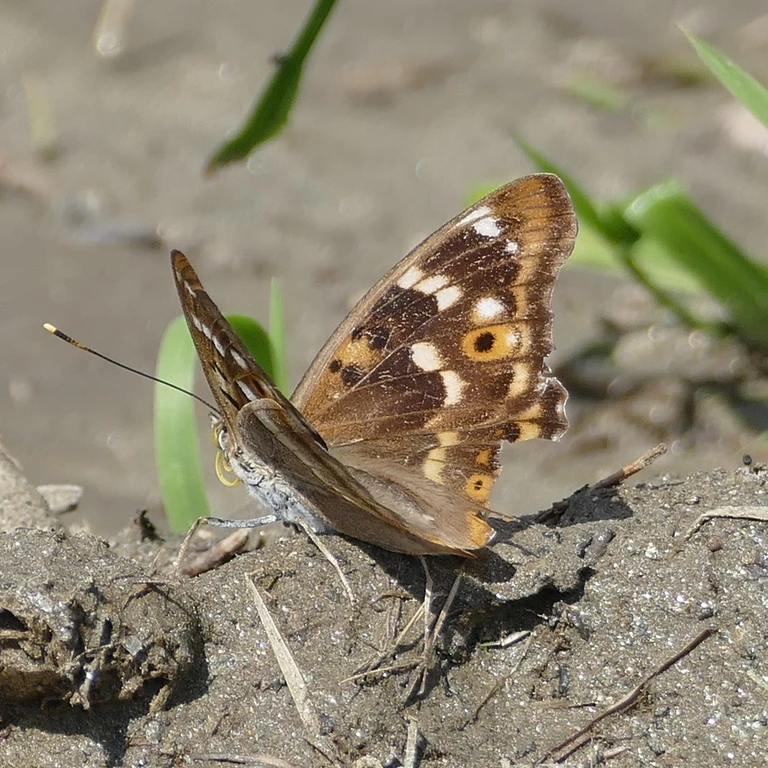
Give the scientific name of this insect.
Apatura ilia
